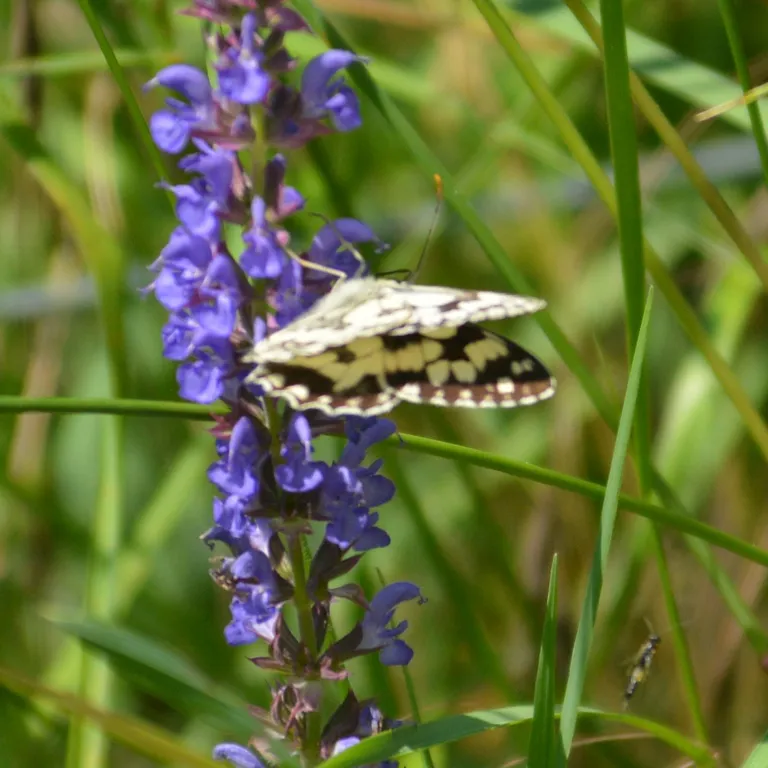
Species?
Melanargia galathea
